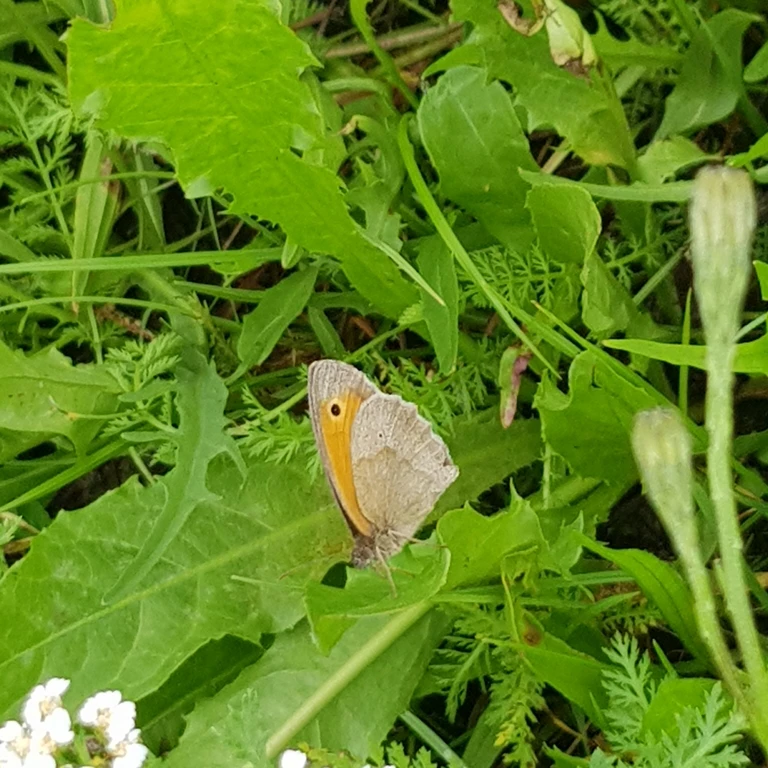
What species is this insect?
Maniola jurtina
